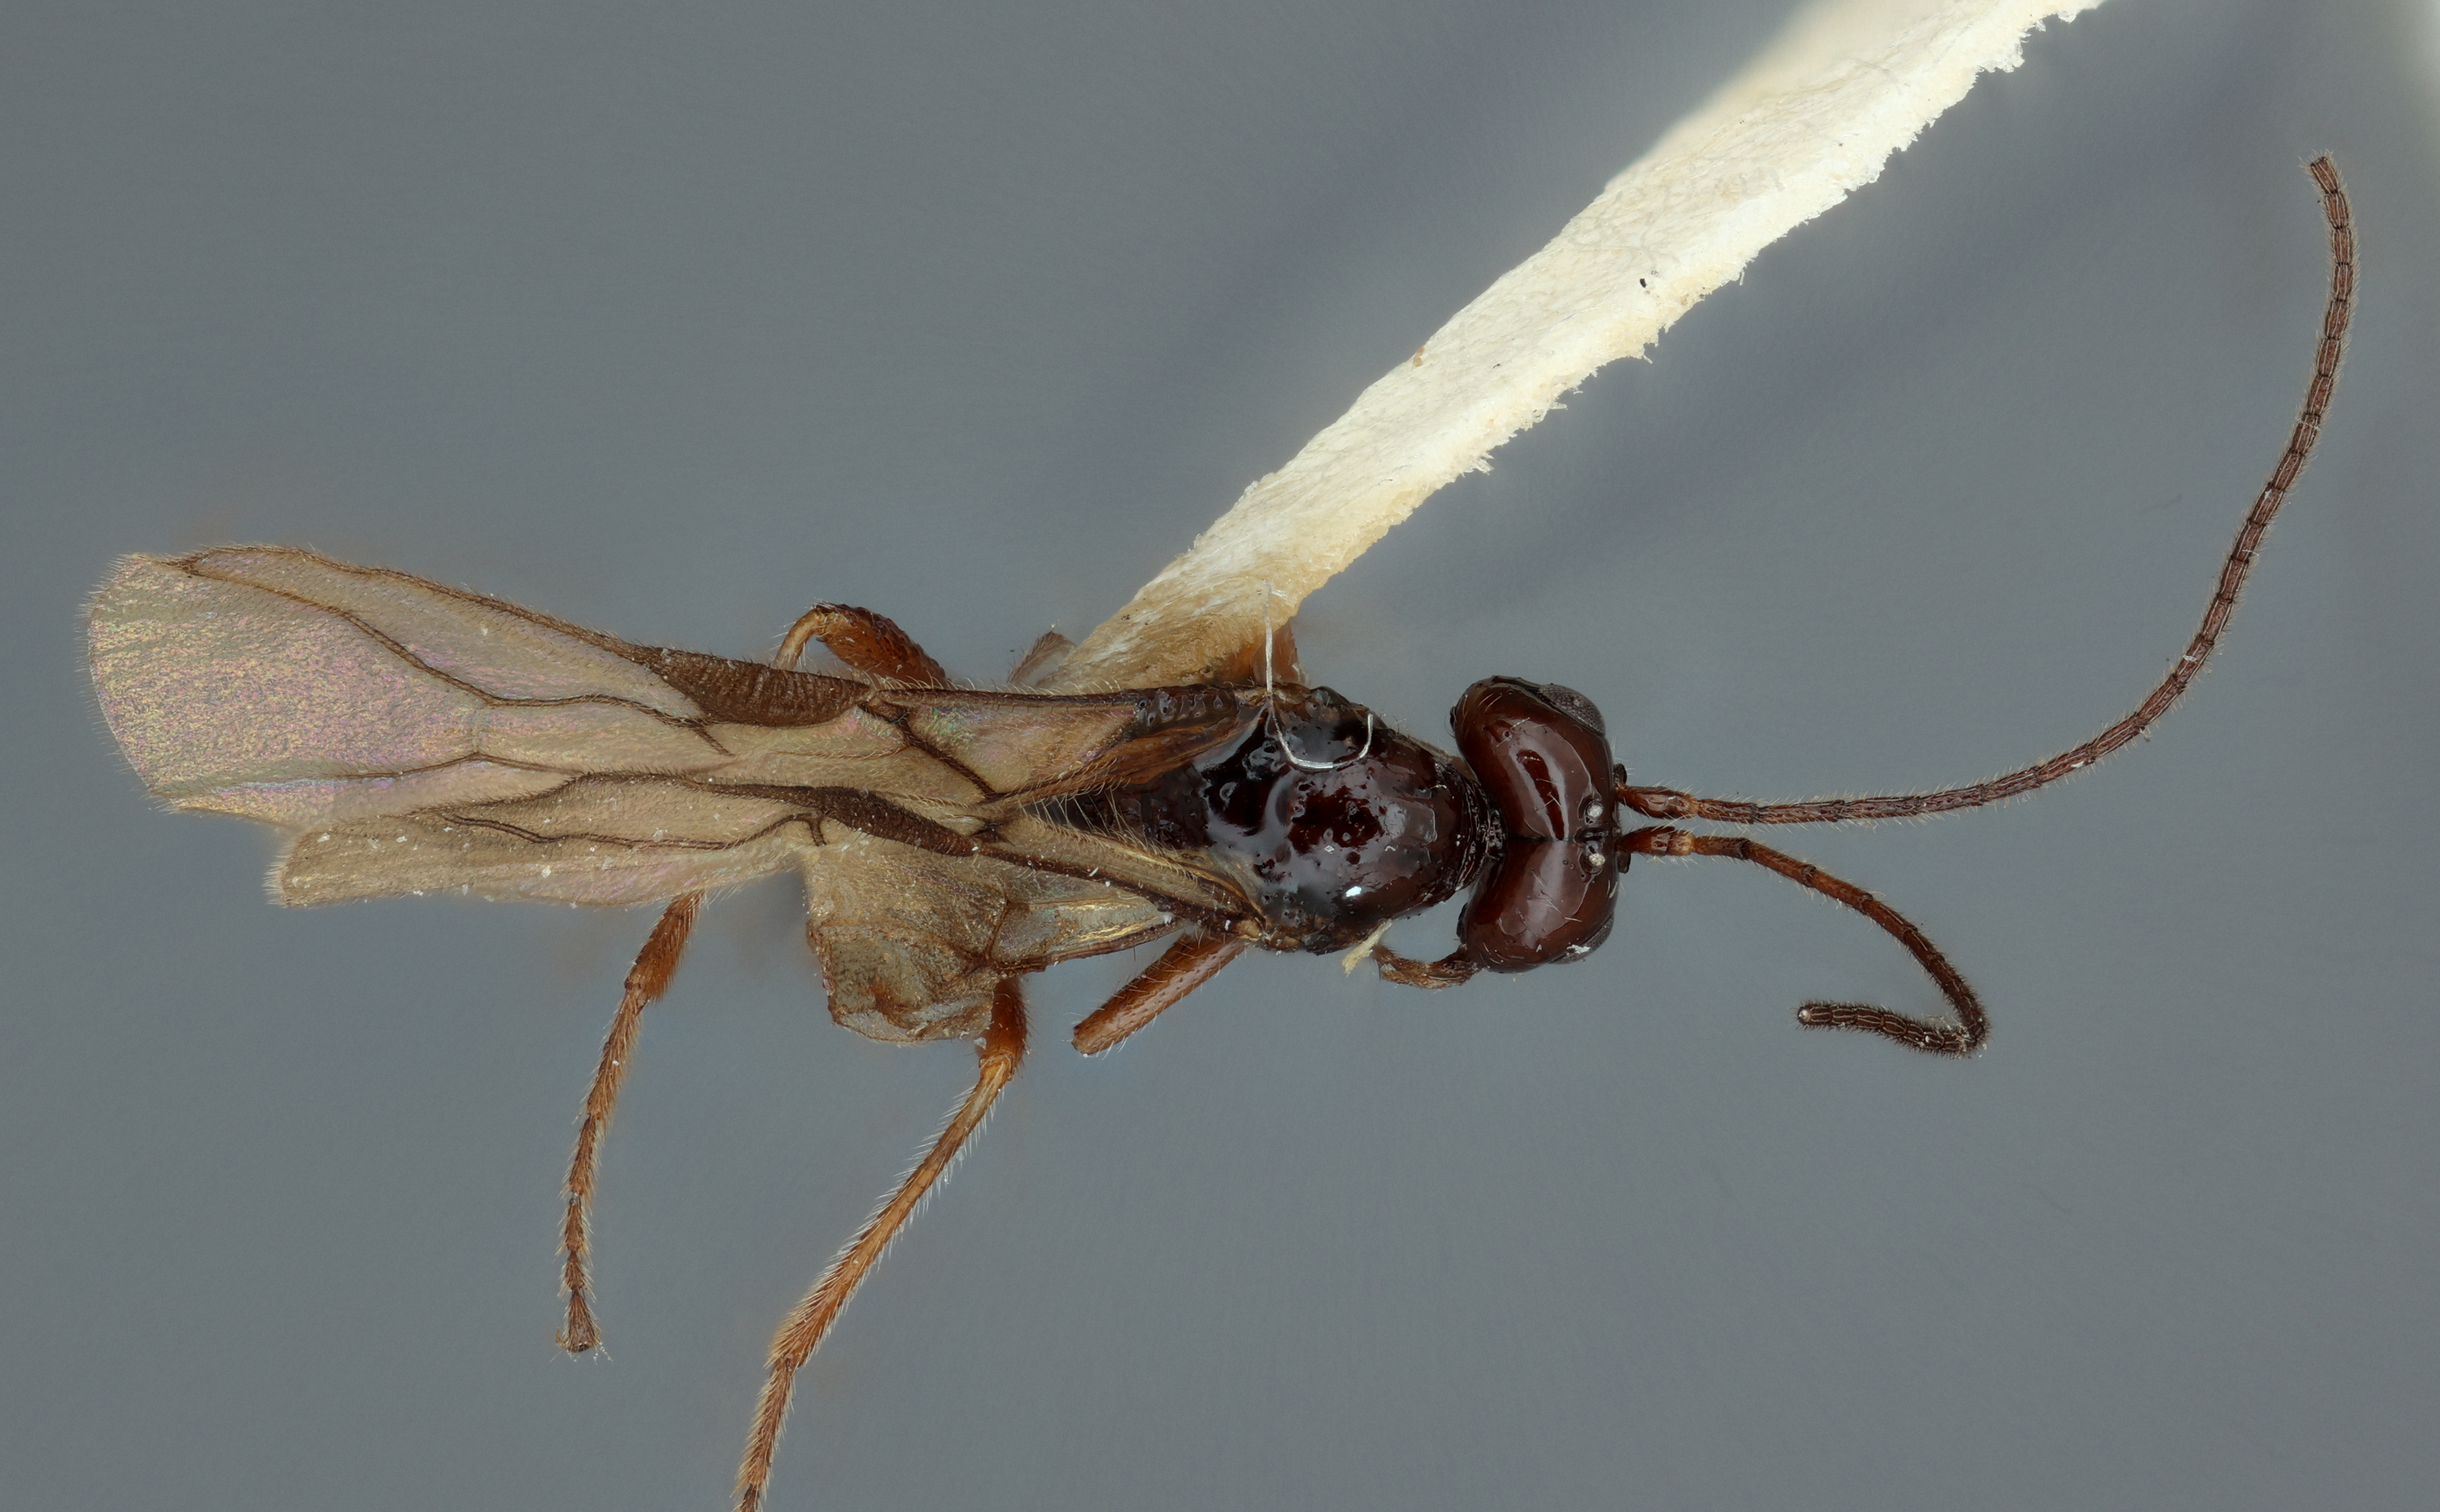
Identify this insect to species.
Phaenocarpa convergens
